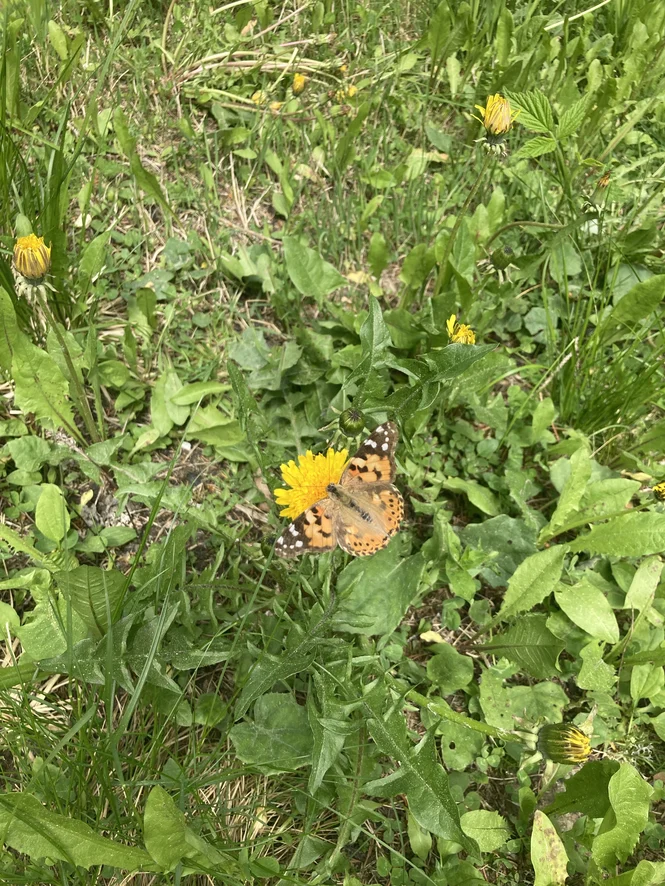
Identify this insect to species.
Vanessa cardui
